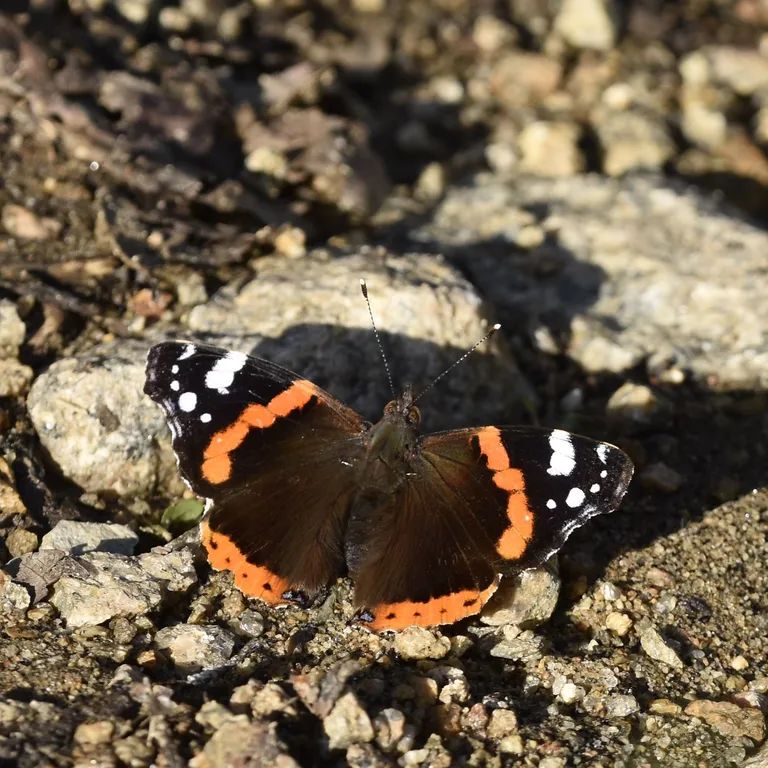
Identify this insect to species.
Vanessa atalanta
